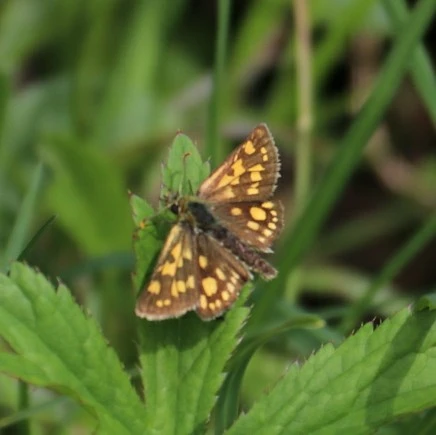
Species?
Carterocephalus palaemon
